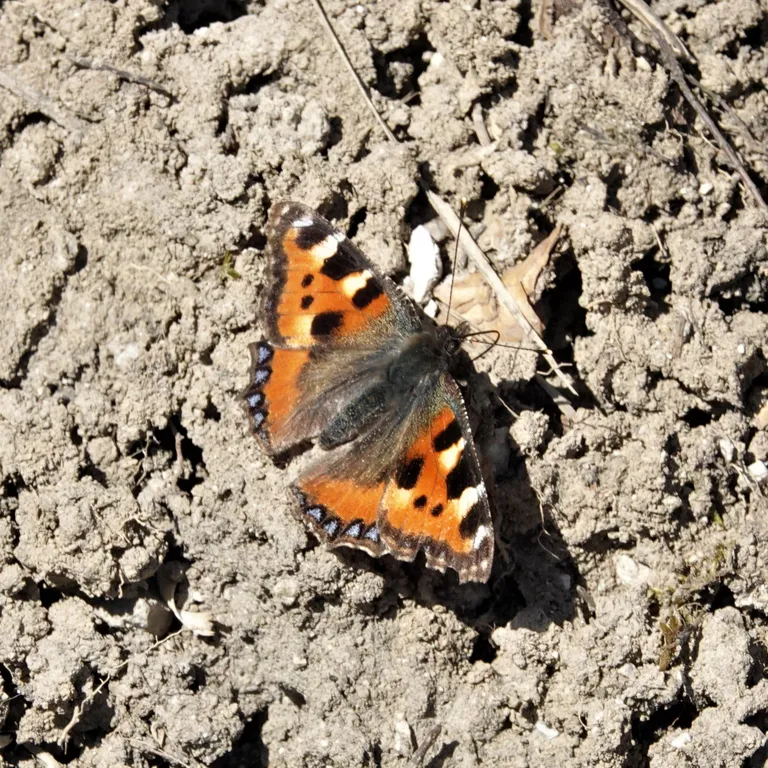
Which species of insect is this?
Aglais urticae
